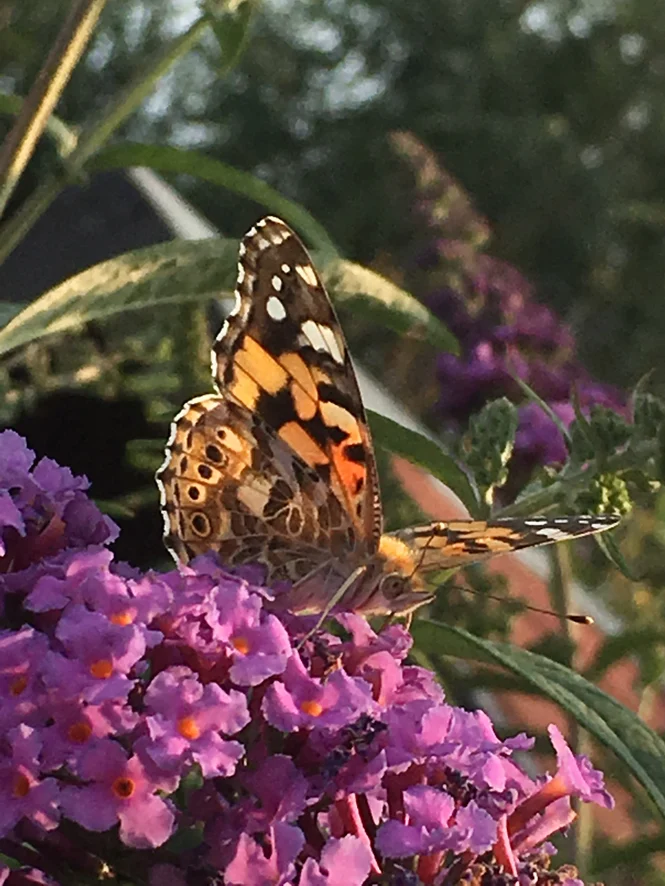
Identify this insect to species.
Vanessa cardui
